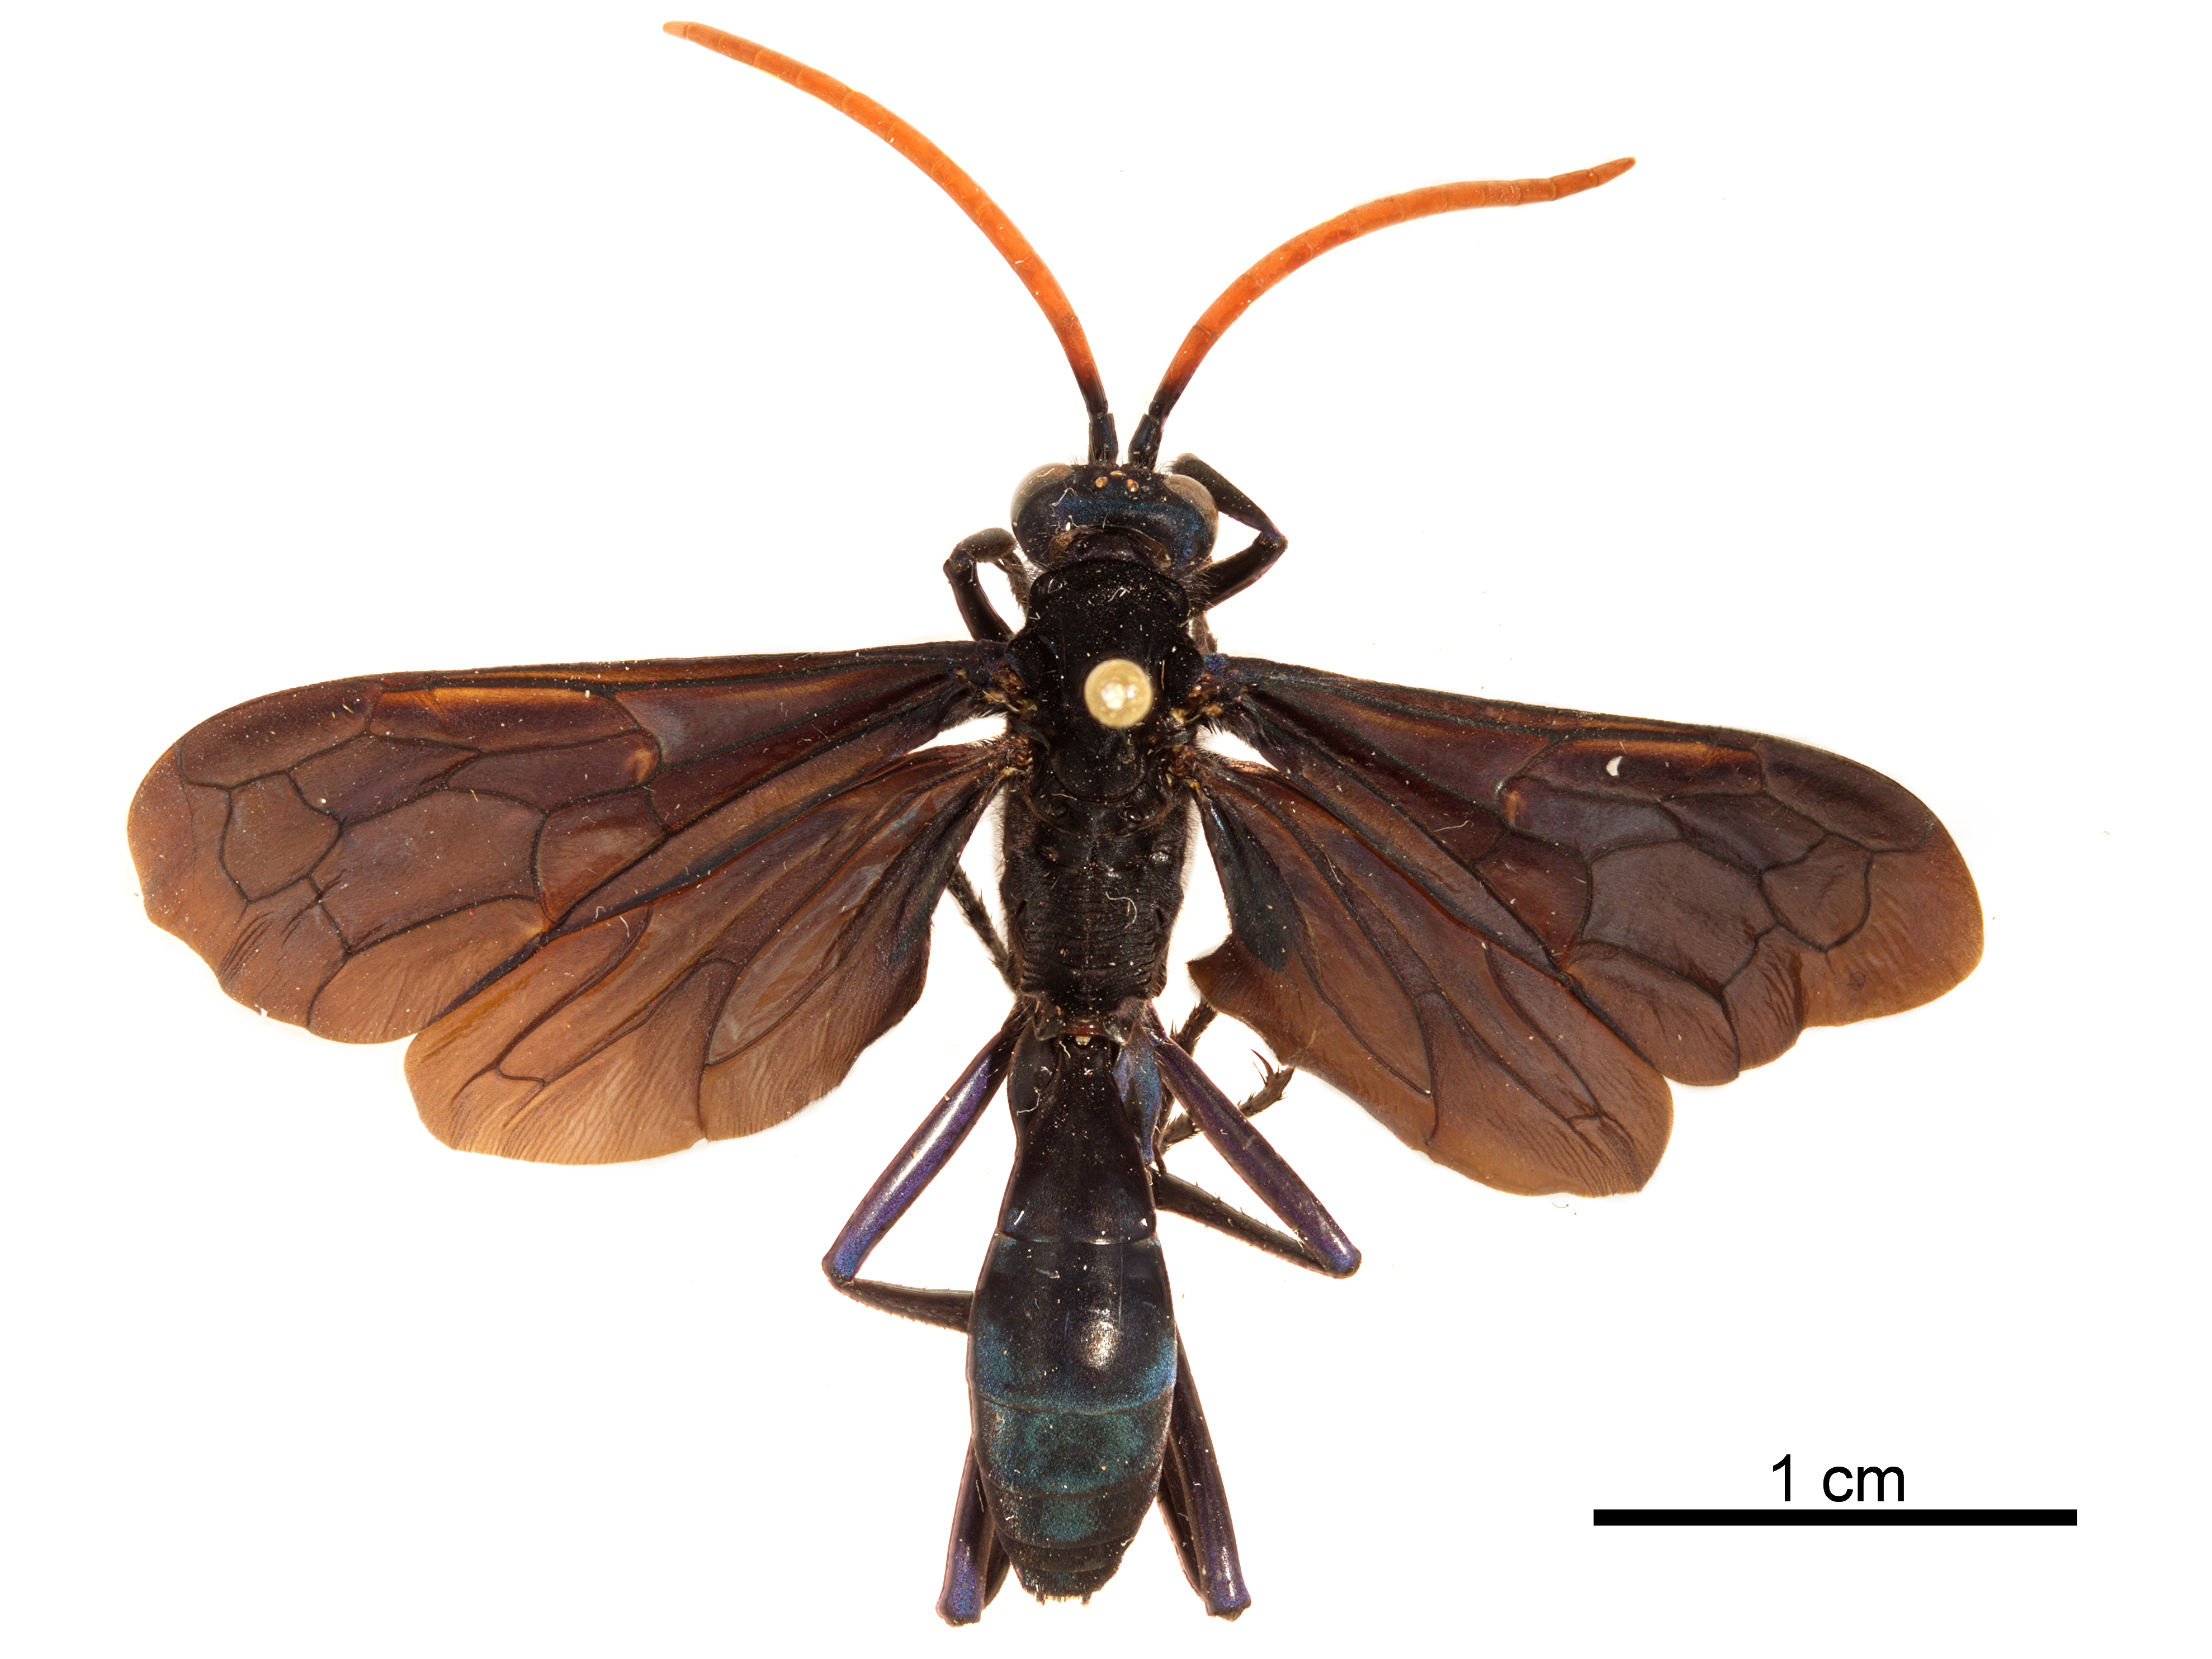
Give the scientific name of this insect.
Pepsis assimilis
